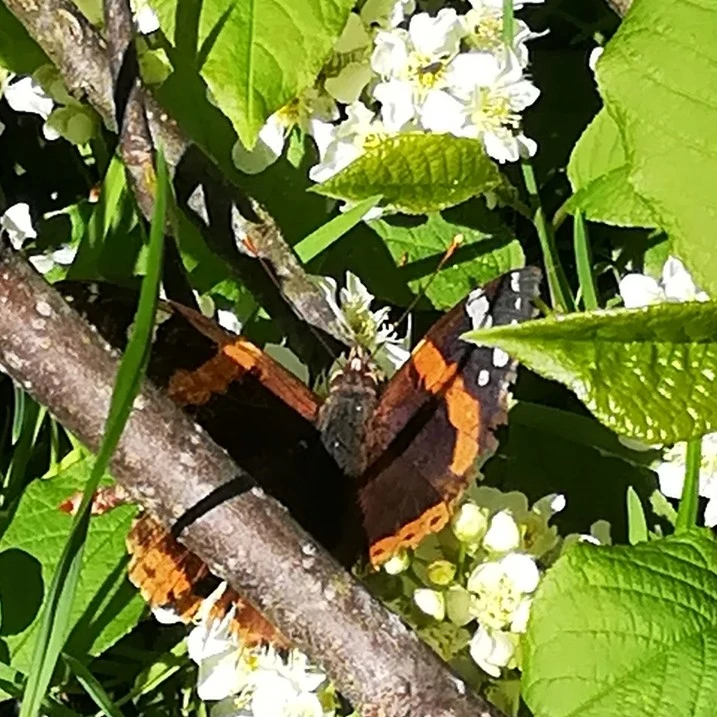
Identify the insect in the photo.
Vanessa atalanta
